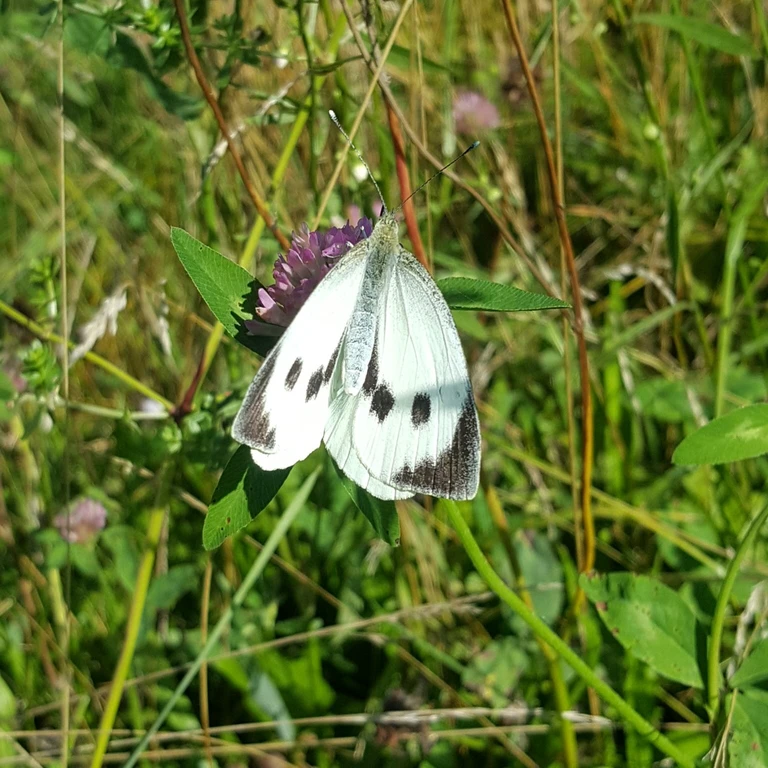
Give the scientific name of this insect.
Pieris brassicae
